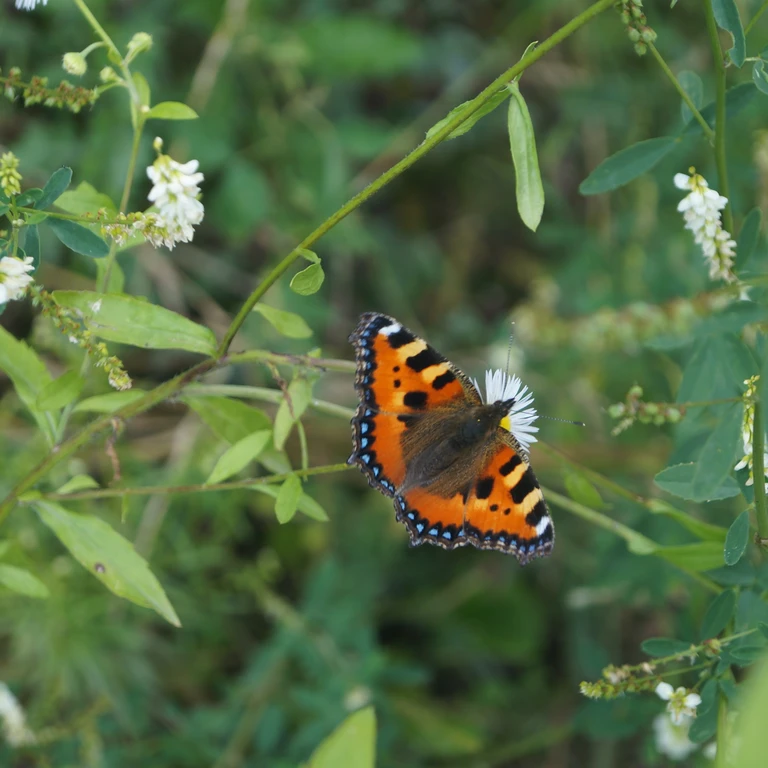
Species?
Aglais urticae
